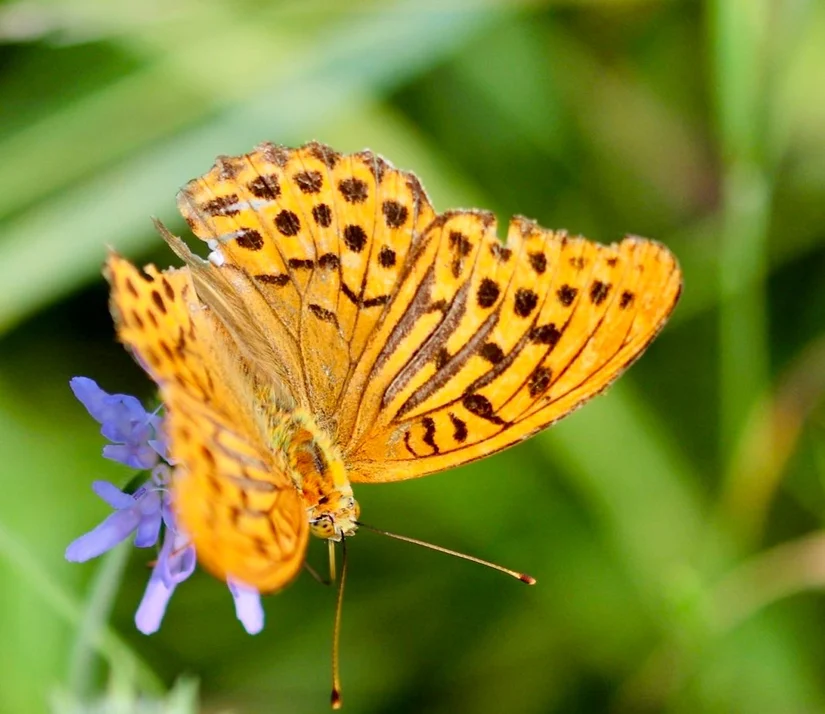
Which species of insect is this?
Argynnis paphia
